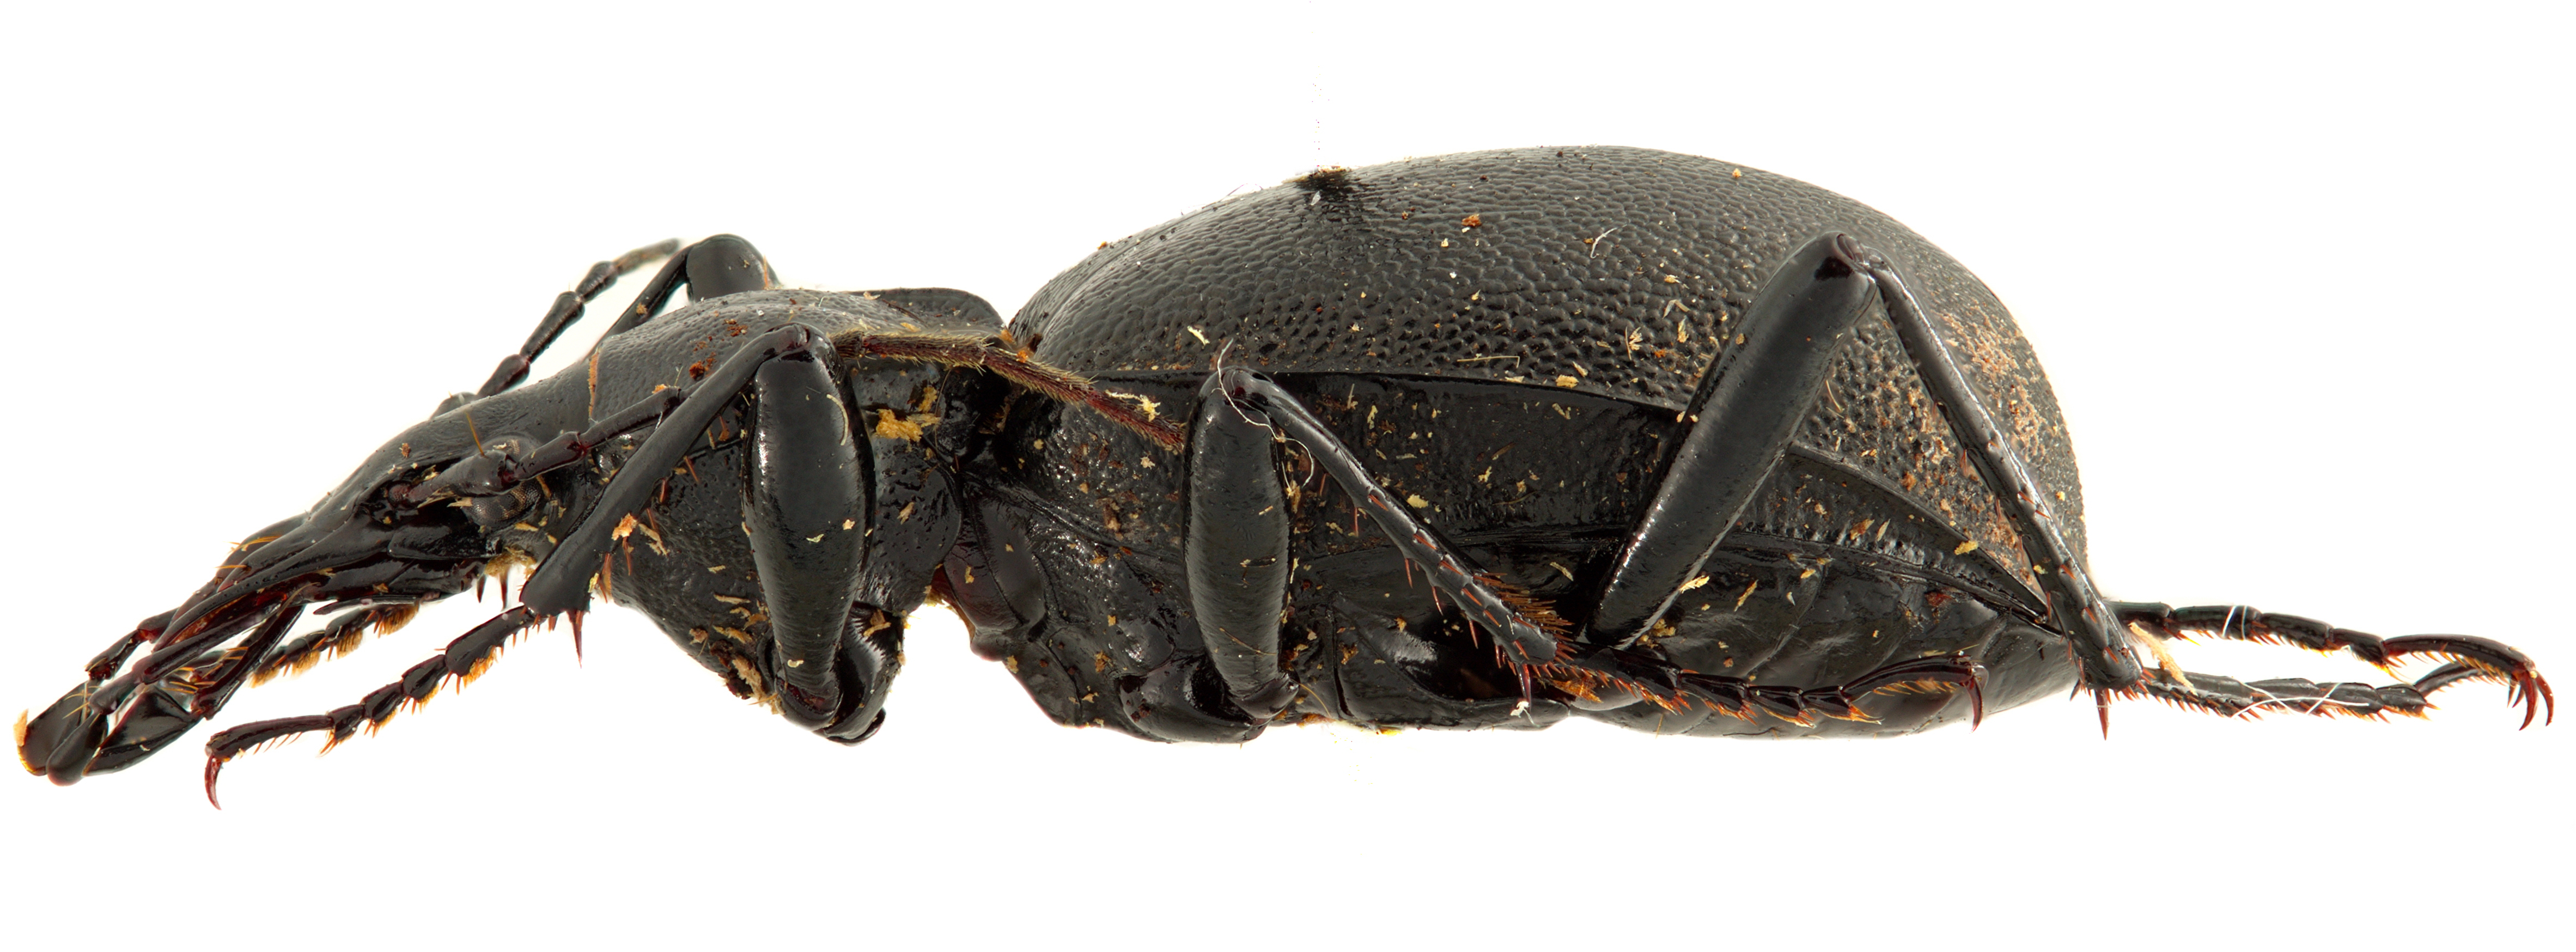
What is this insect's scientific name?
Cychrus caraboides (also Cychrus rostratus)
